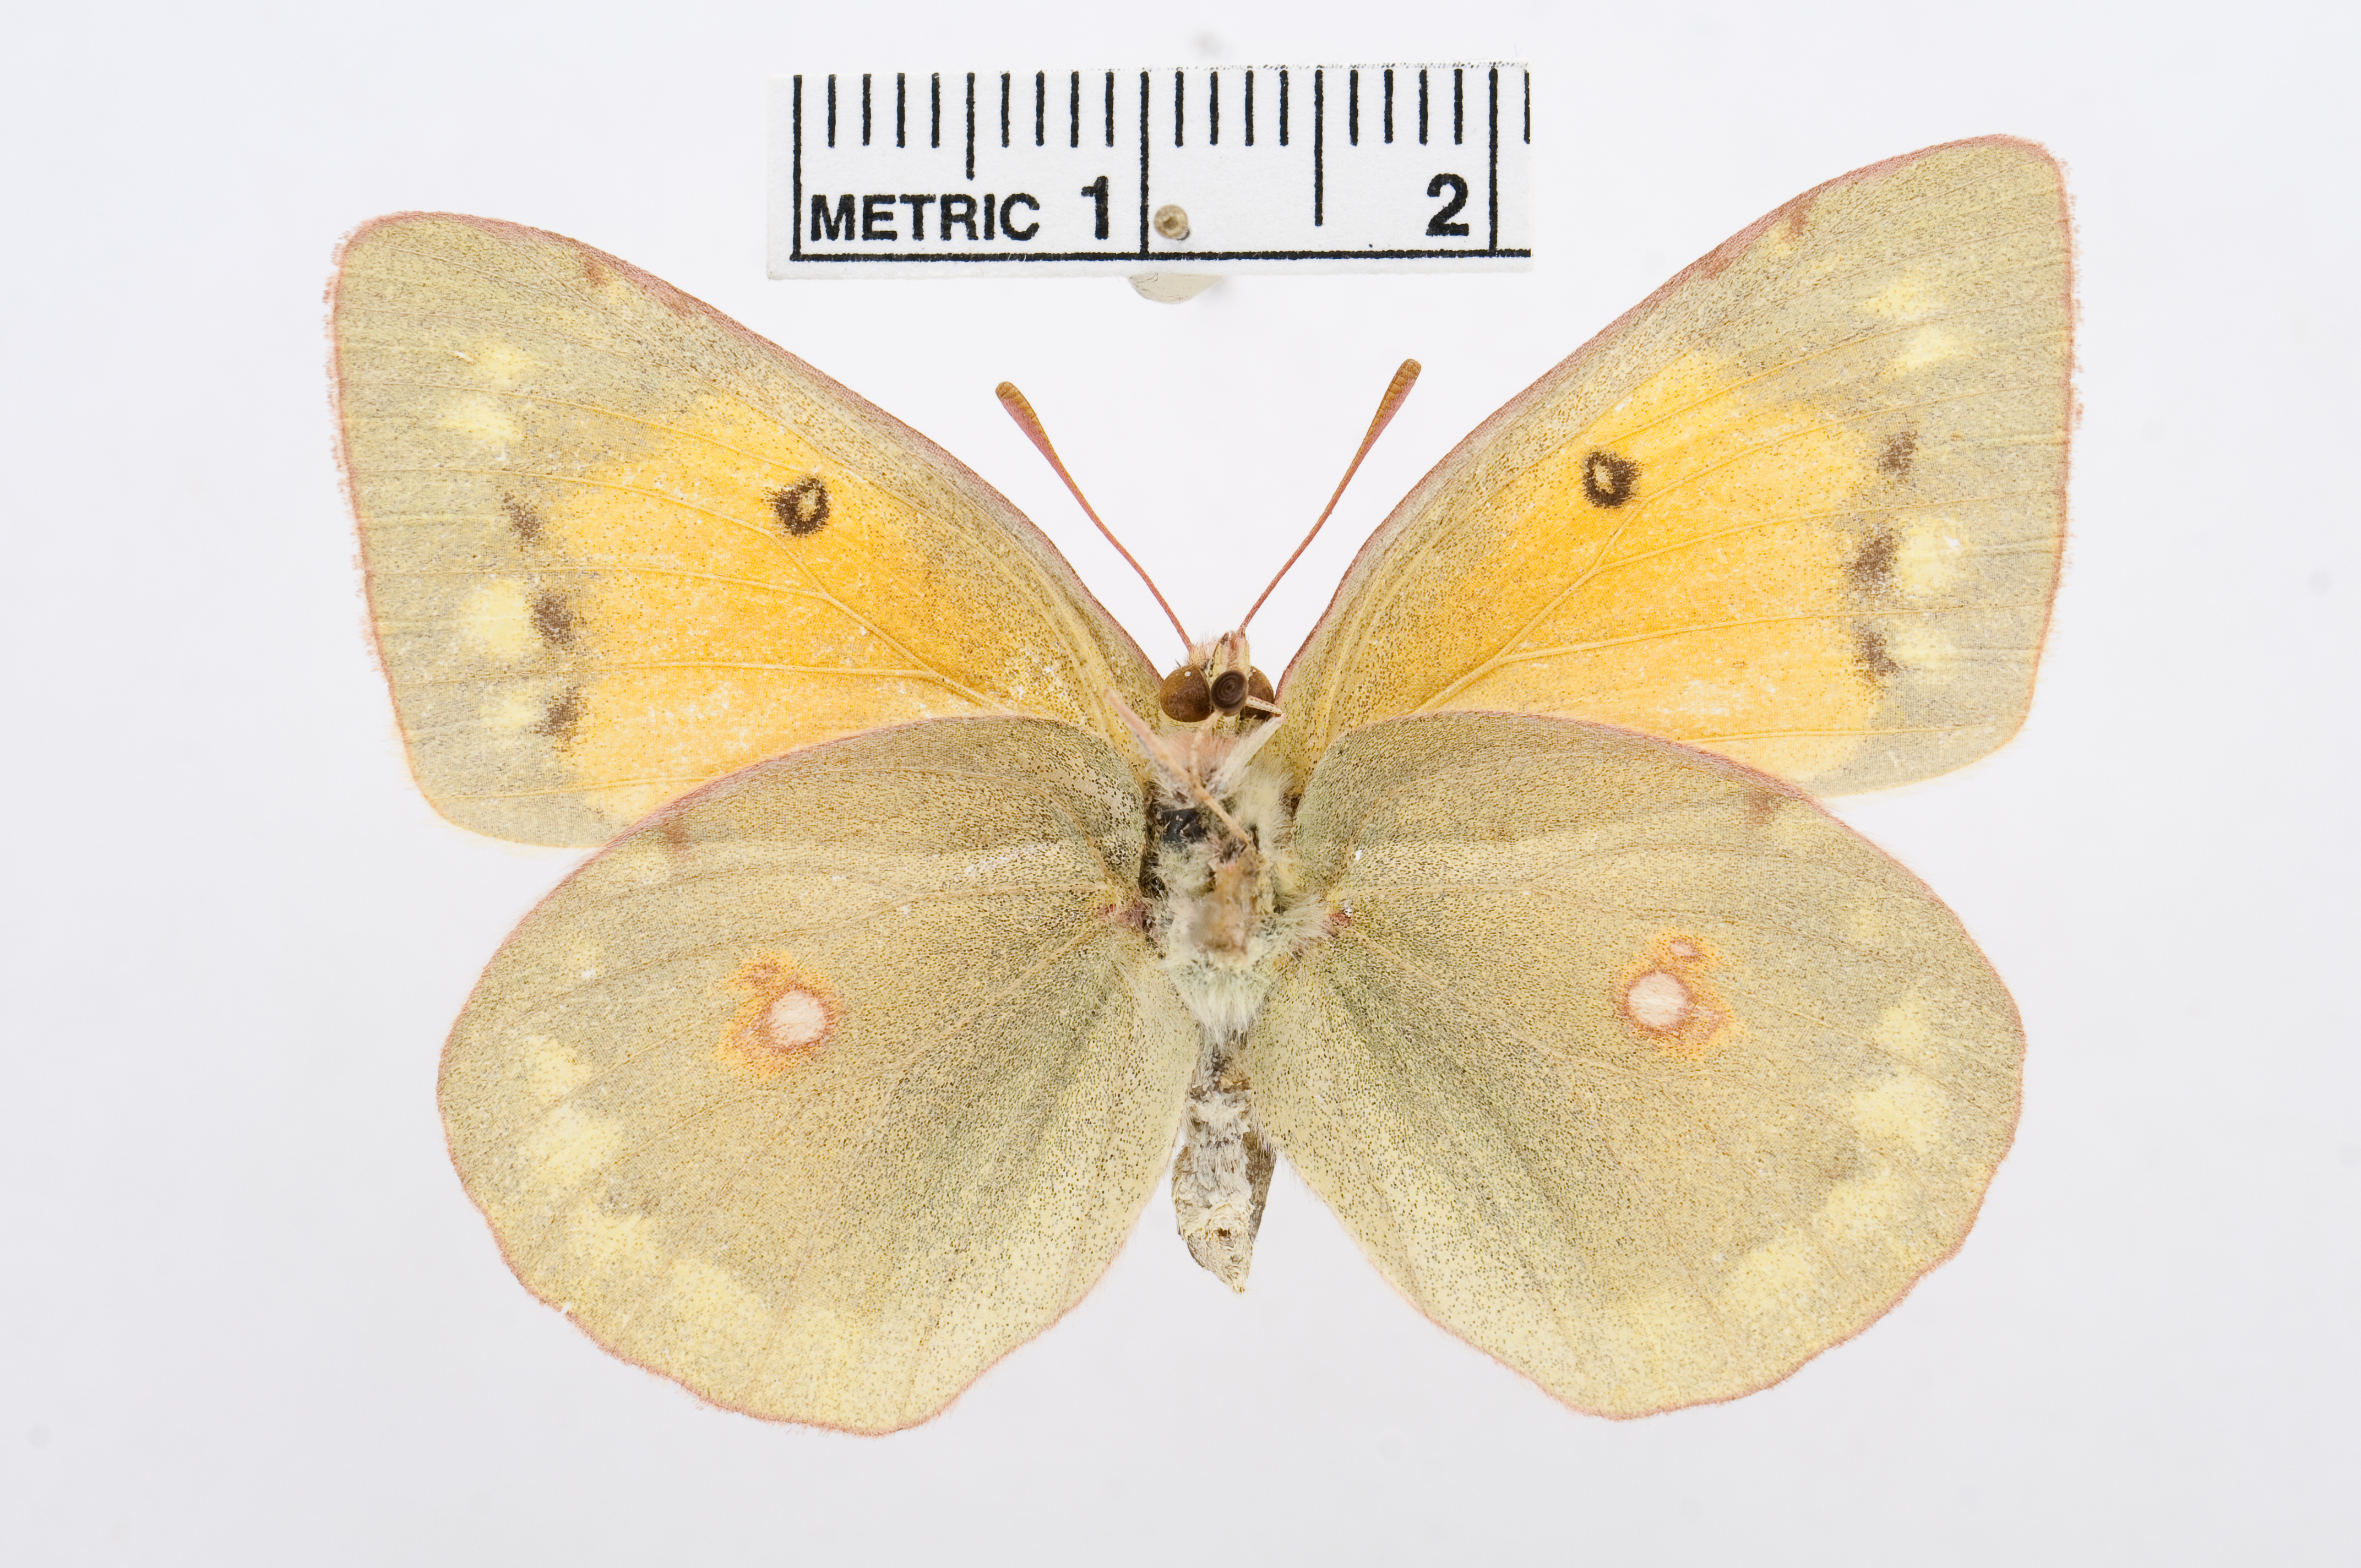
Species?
Colias diva
